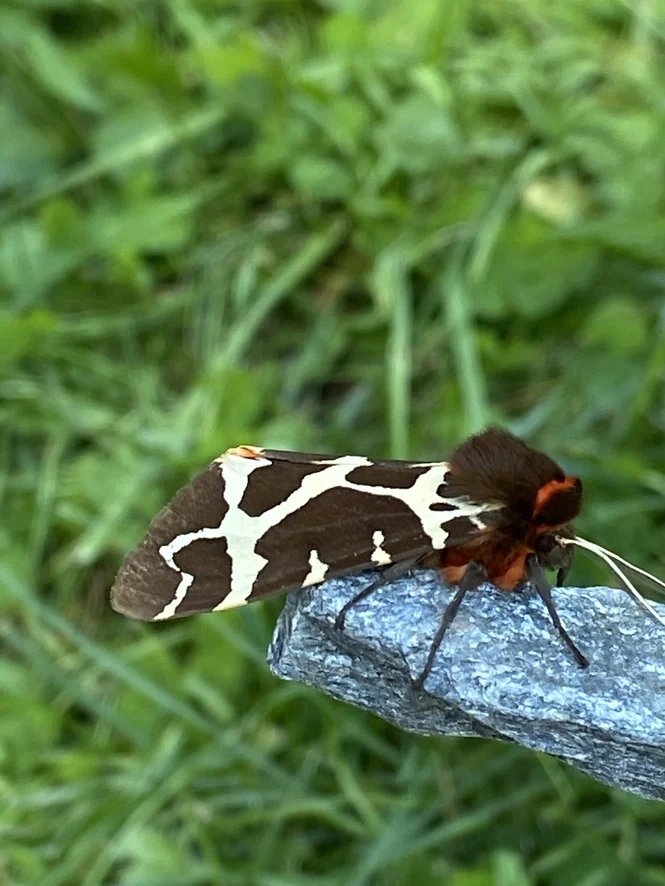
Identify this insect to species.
Arctia caja
